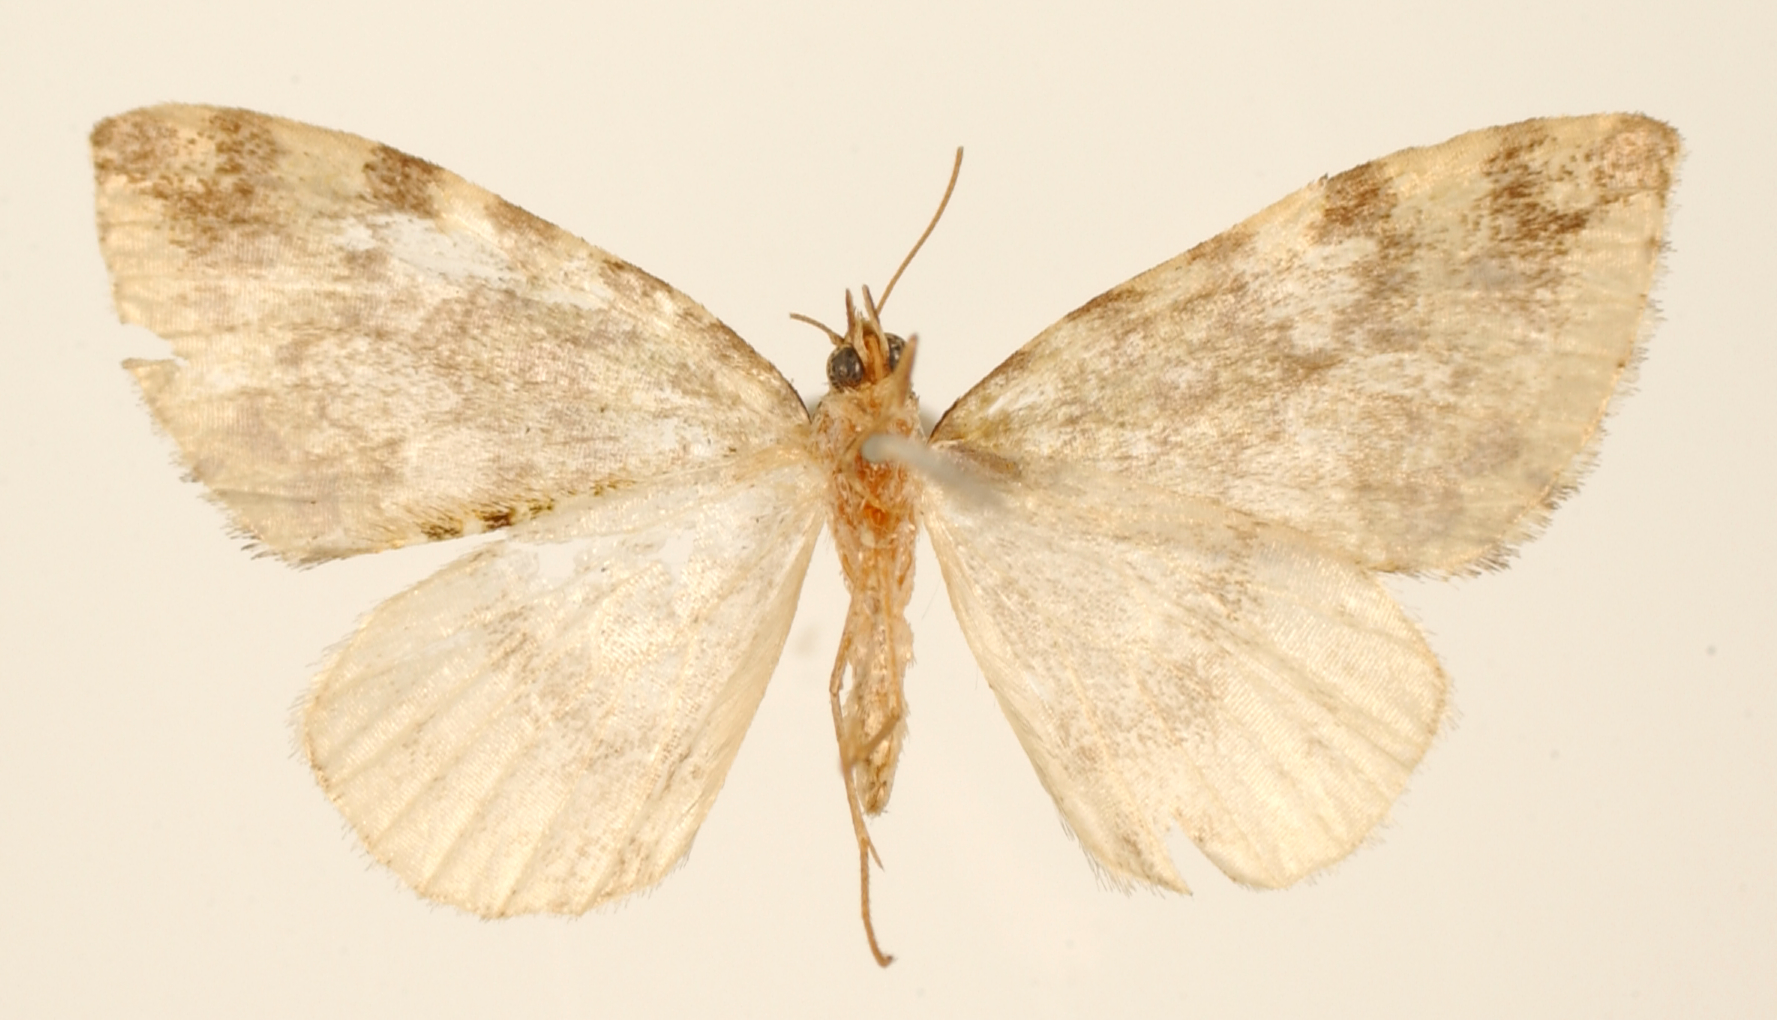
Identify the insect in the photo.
Hydriomena vernata
